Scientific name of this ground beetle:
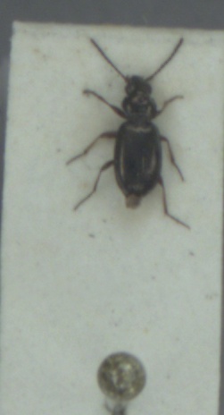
Bembidion lampros
